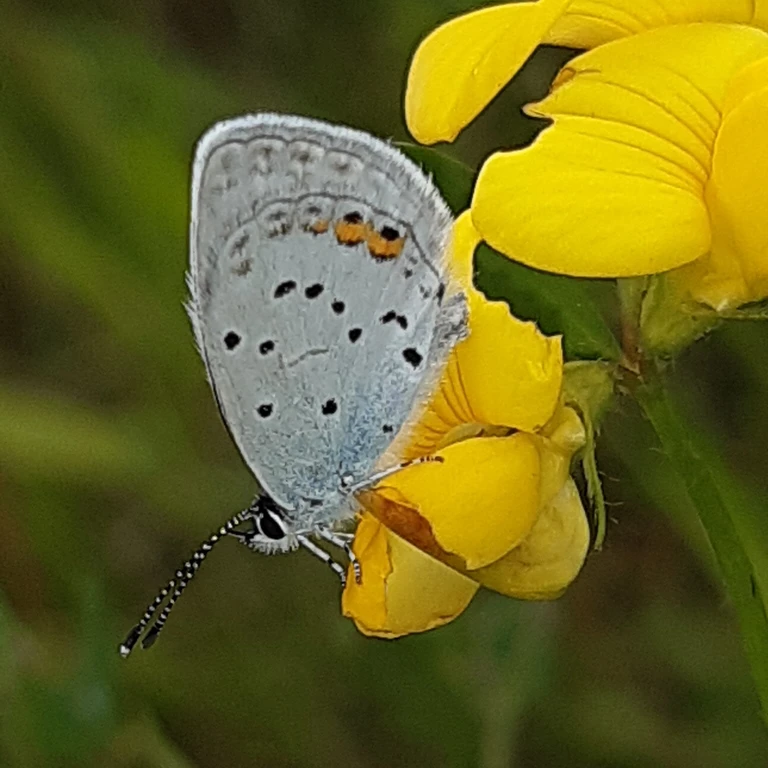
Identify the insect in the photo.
Cupido argiades (also Elkalyce argiades)
